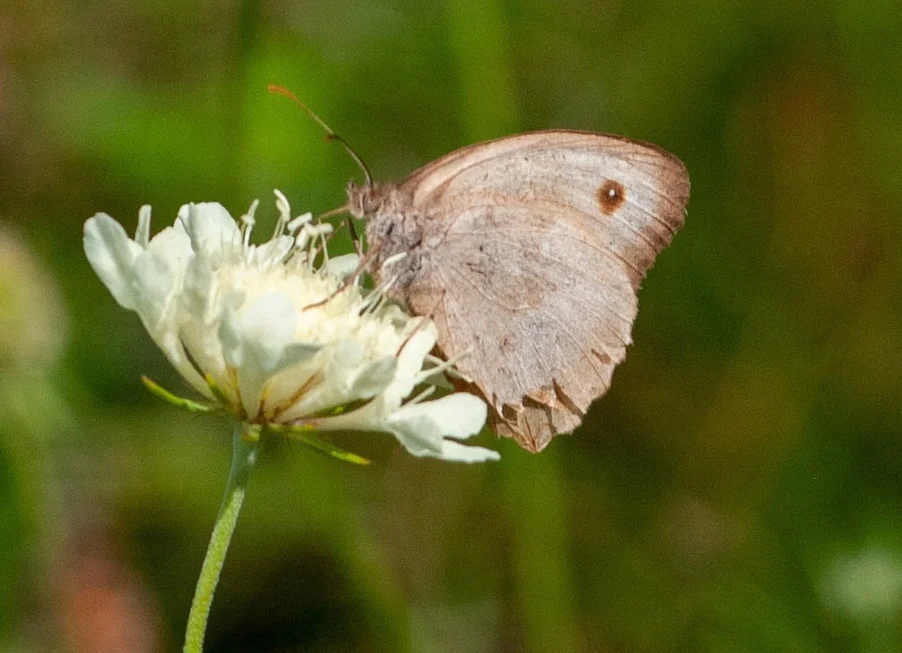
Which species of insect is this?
Maniola jurtina
